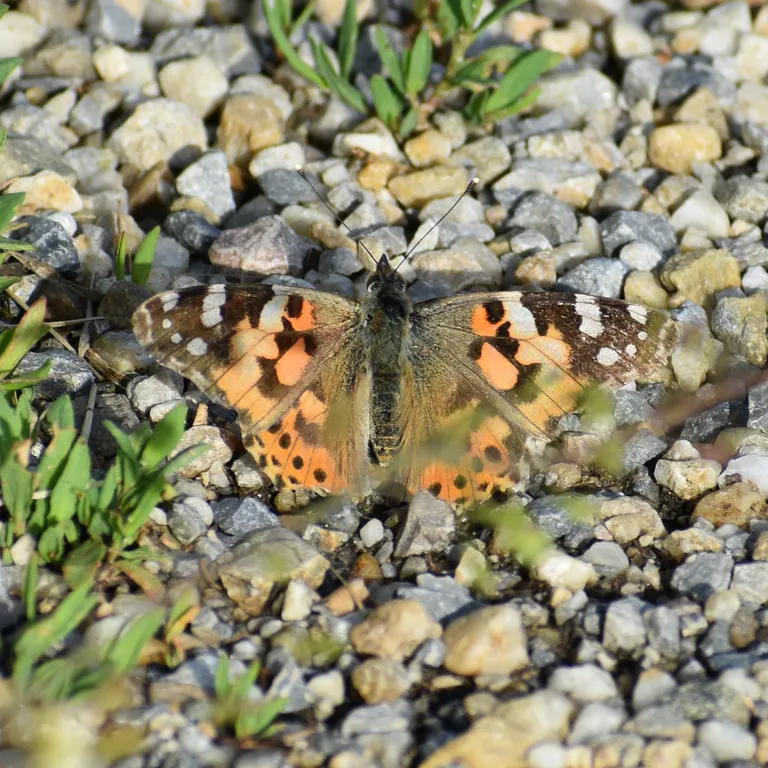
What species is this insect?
Vanessa cardui
